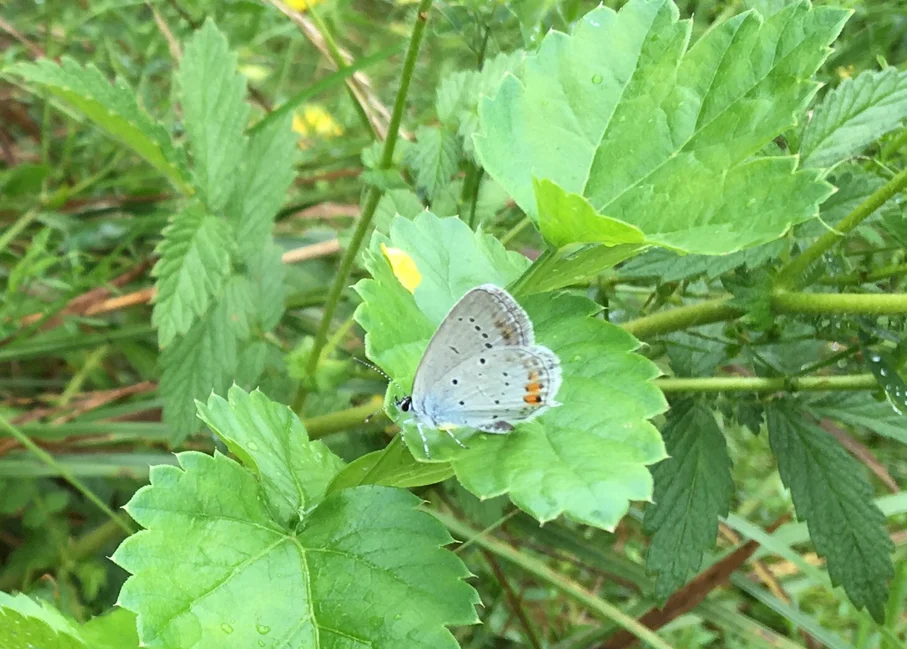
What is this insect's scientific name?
Cupido argiades (also Elkalyce argiades)
